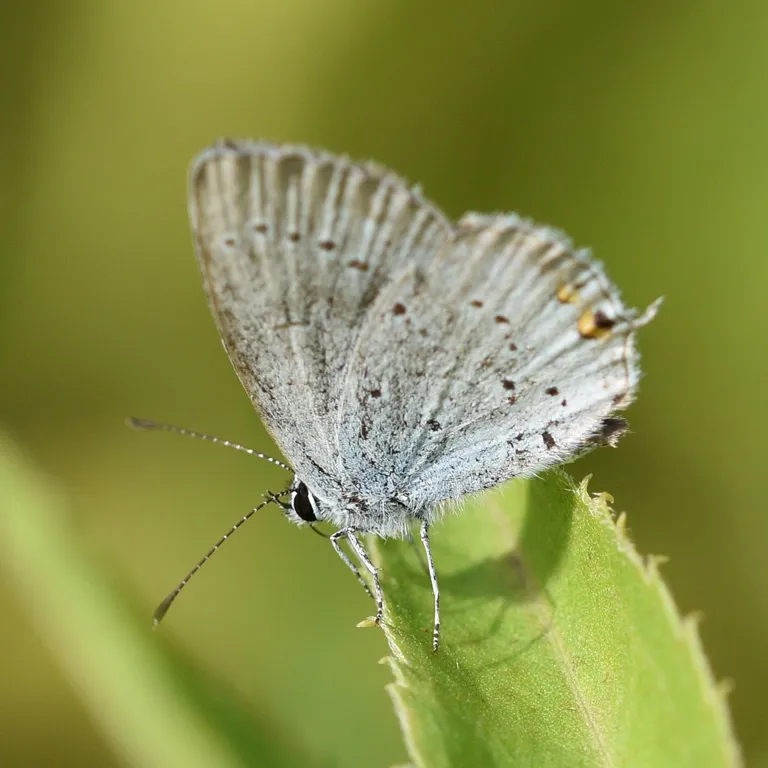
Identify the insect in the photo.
Cupido argiades (also Elkalyce argiades)
